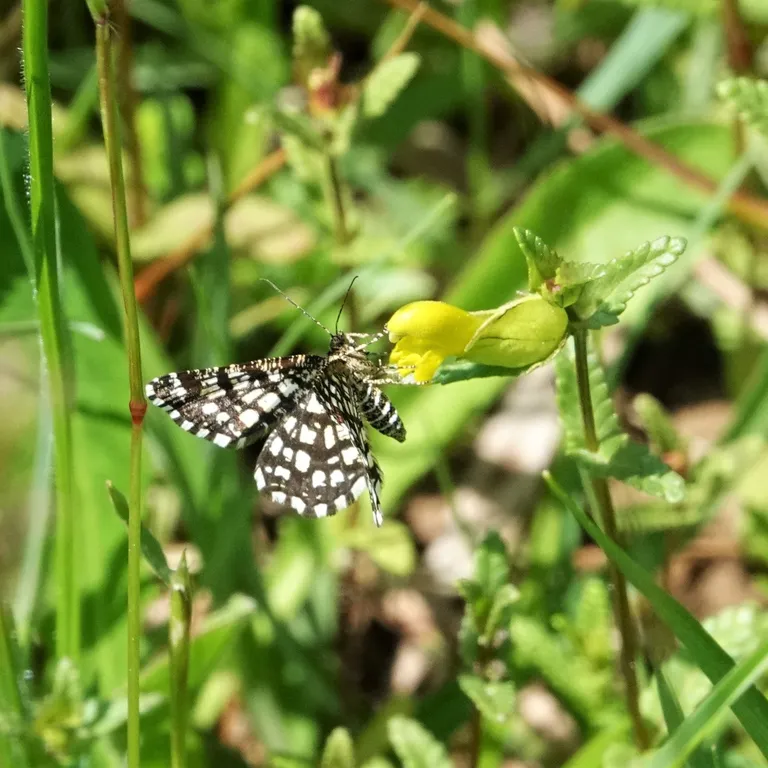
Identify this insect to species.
Chiasmia clathrata
